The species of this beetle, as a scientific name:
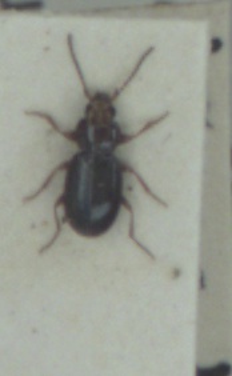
Bembidion obtusum
